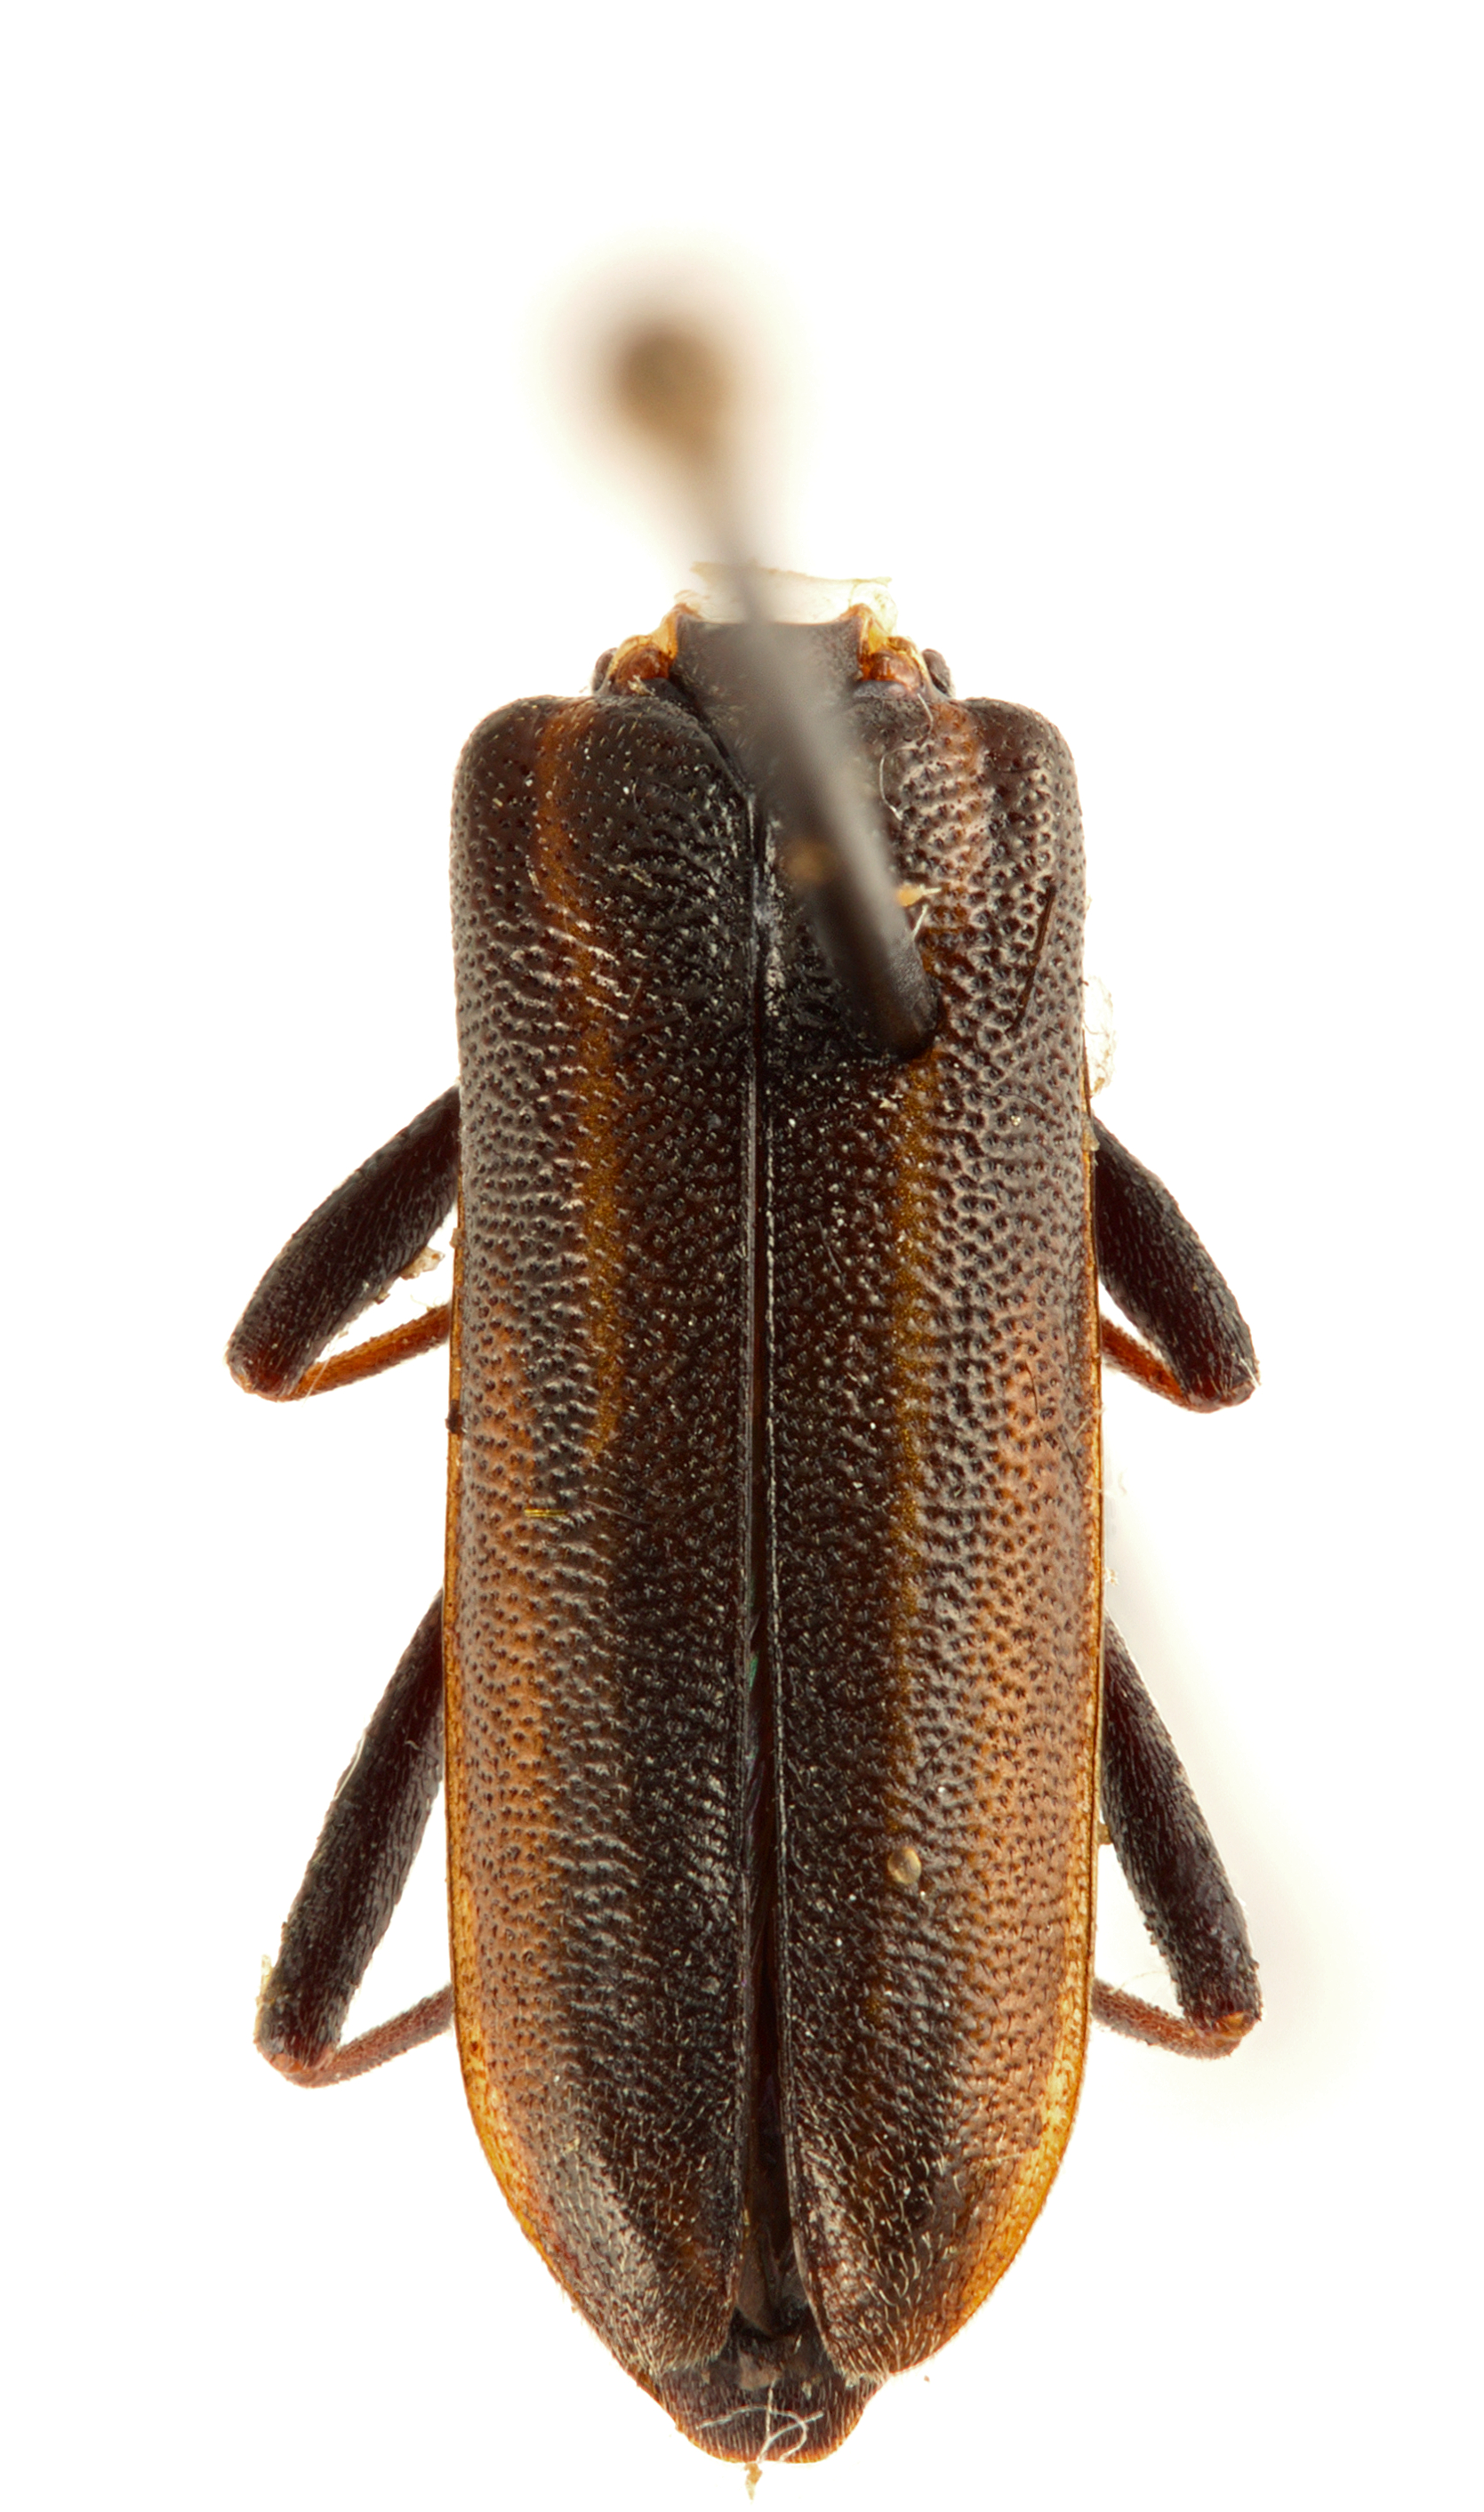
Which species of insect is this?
Leptalia macilenta
